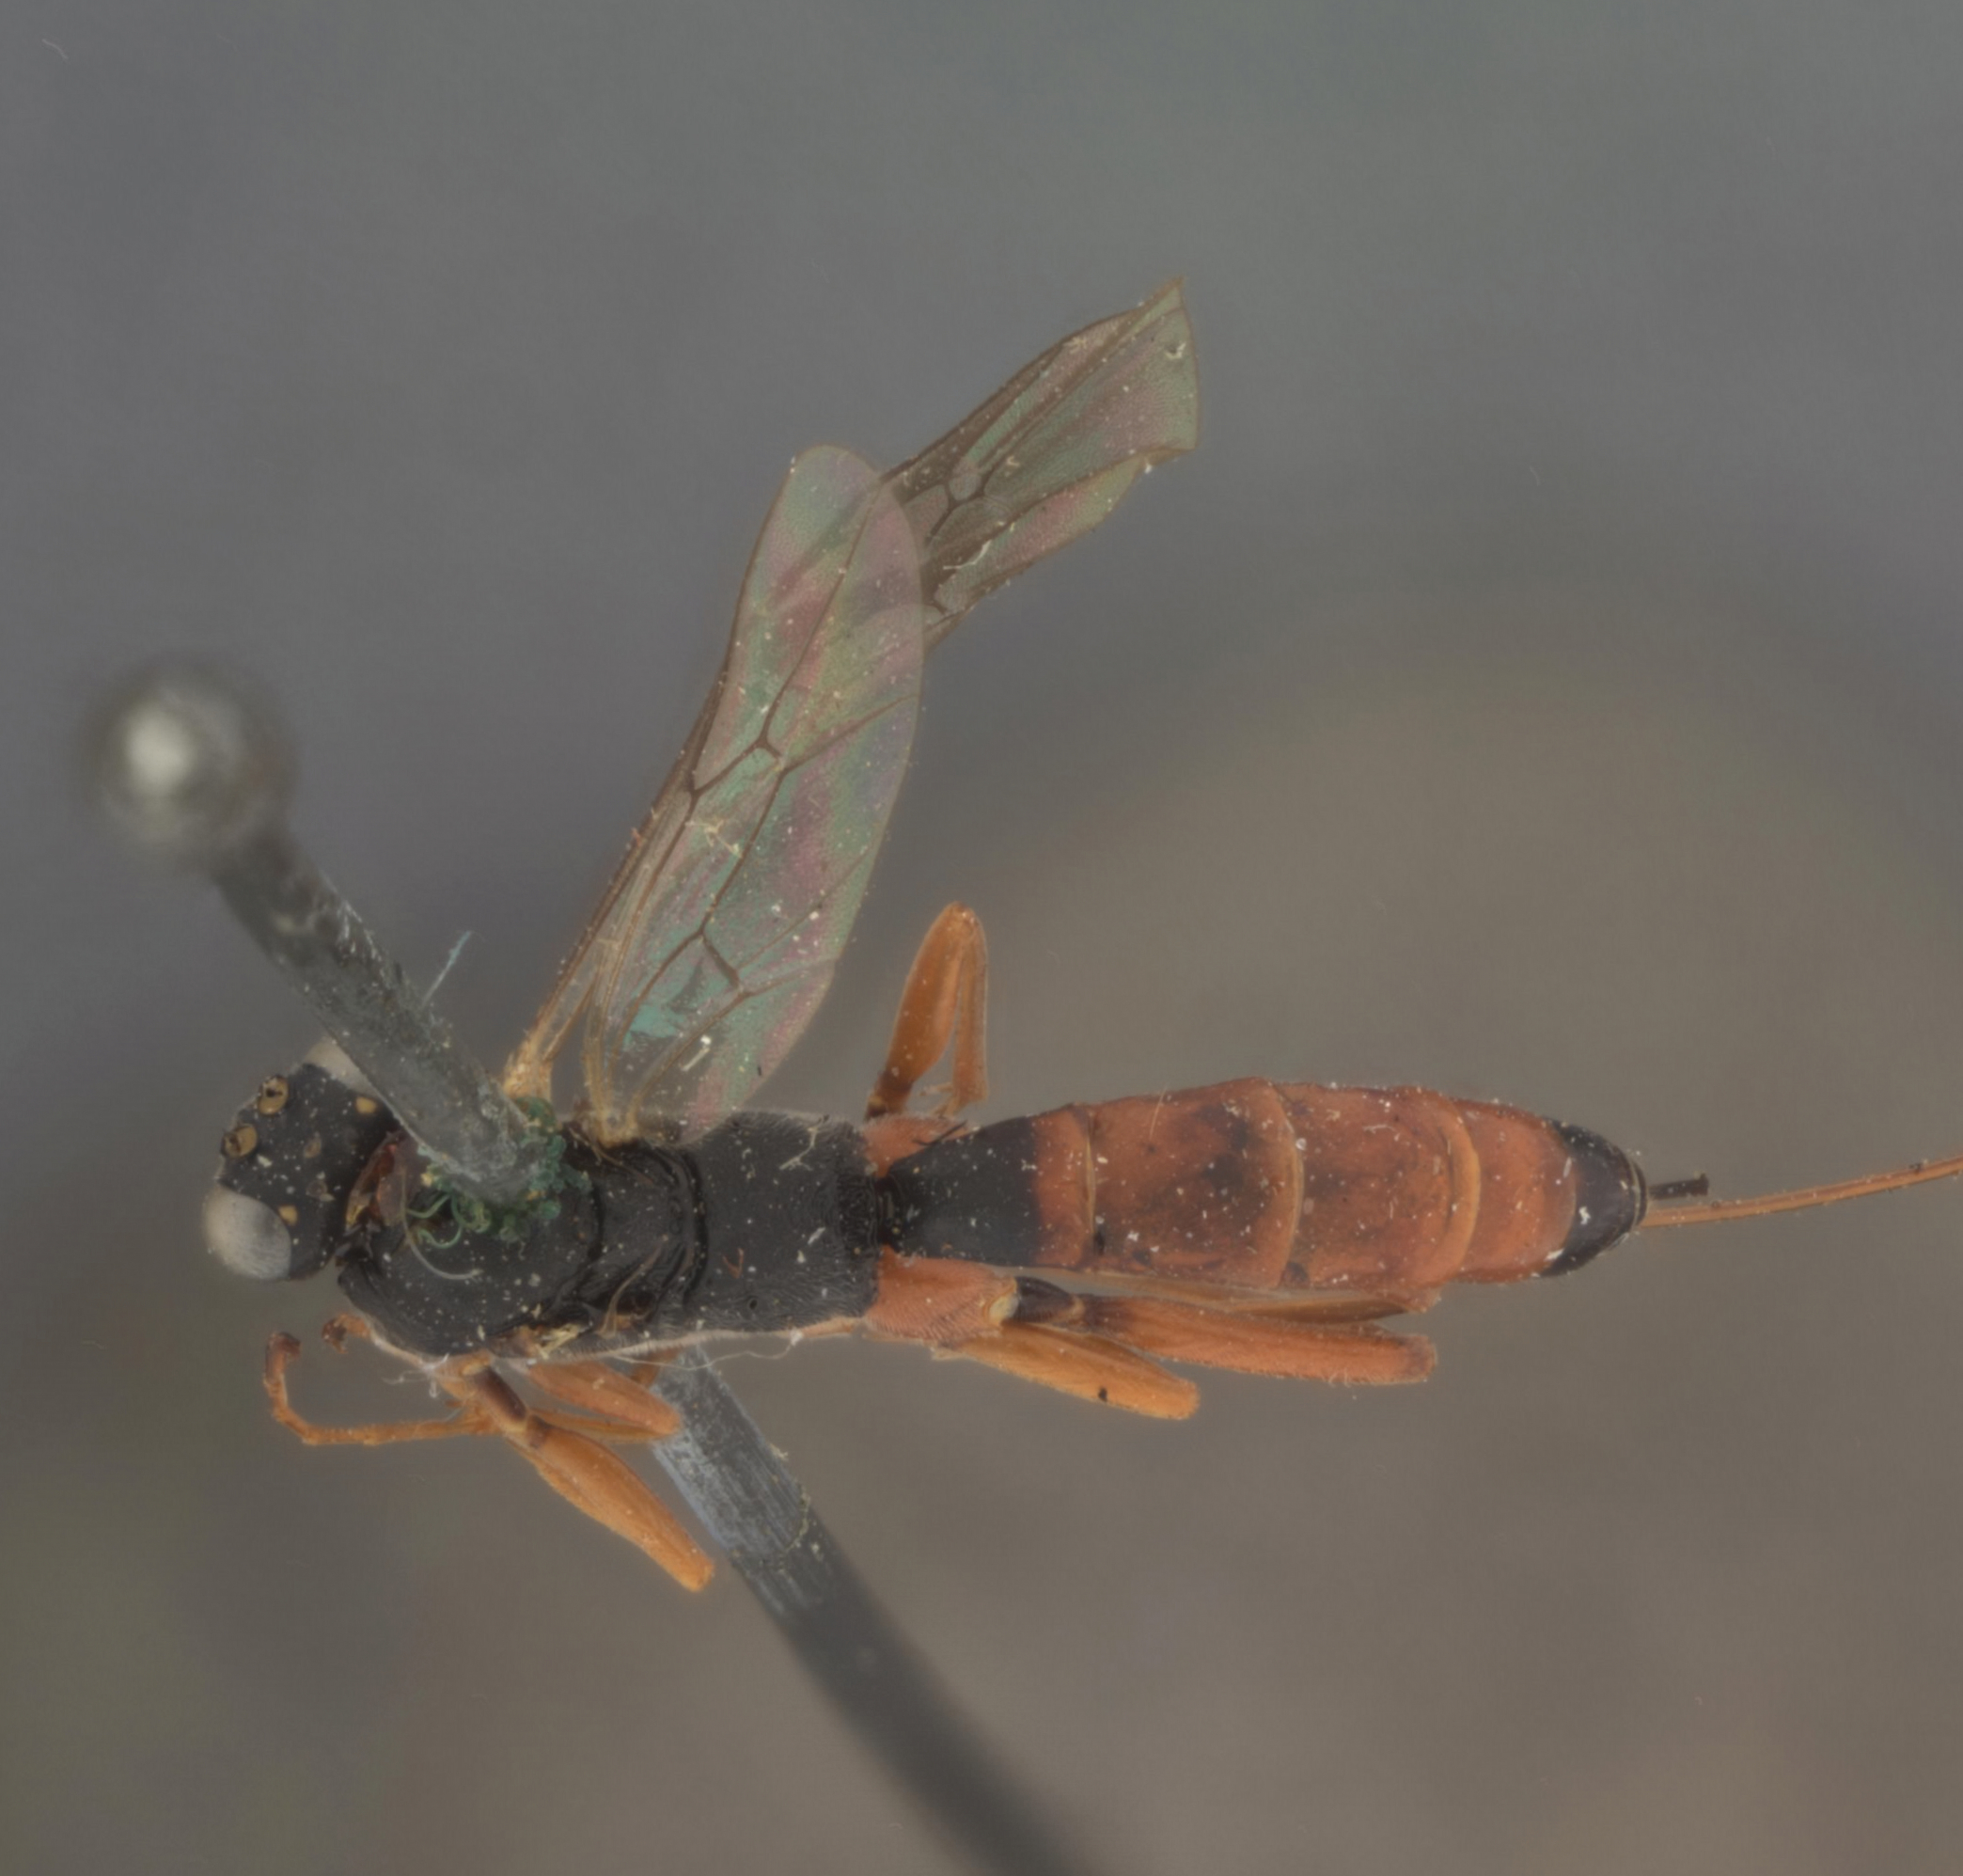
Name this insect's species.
Pimplopterus alaskensis
